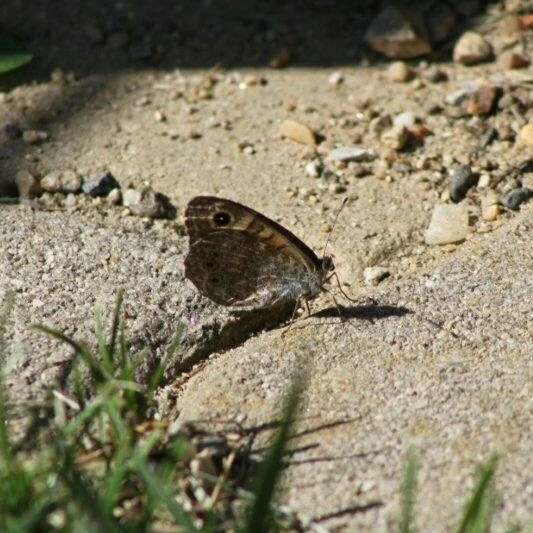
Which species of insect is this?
Lasiommata megera (also Pararge megera)
